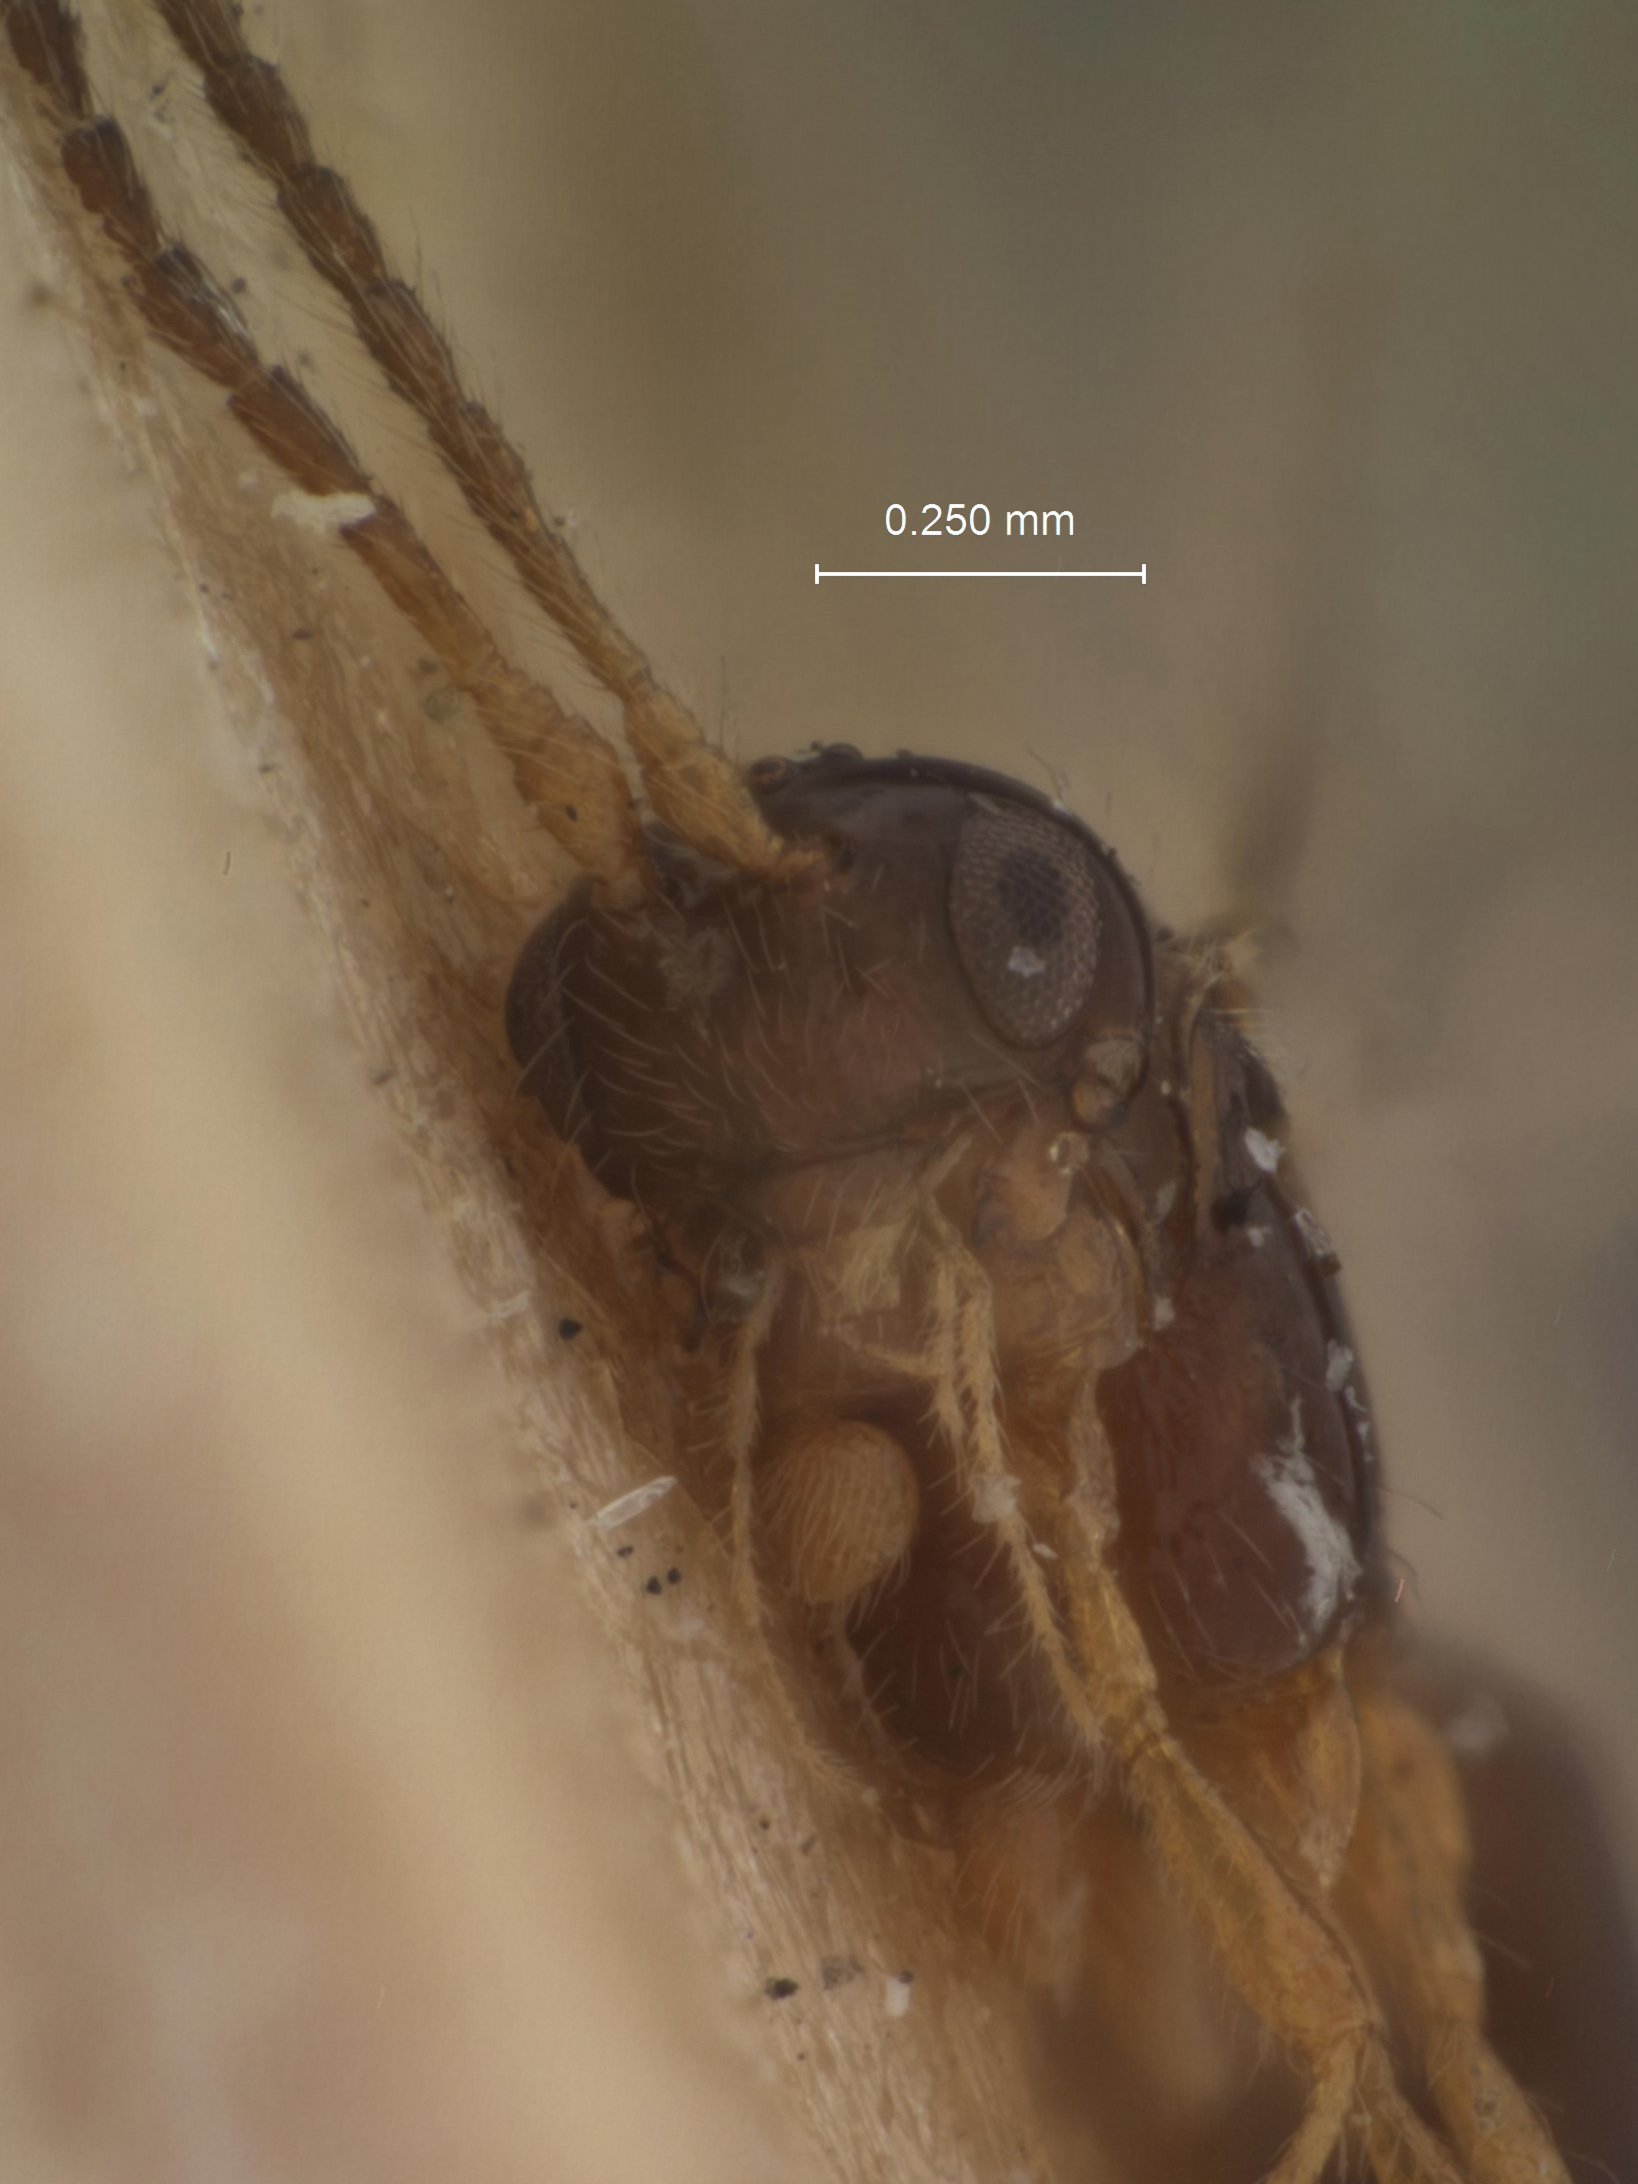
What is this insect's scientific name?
Aspilota ruficollis
